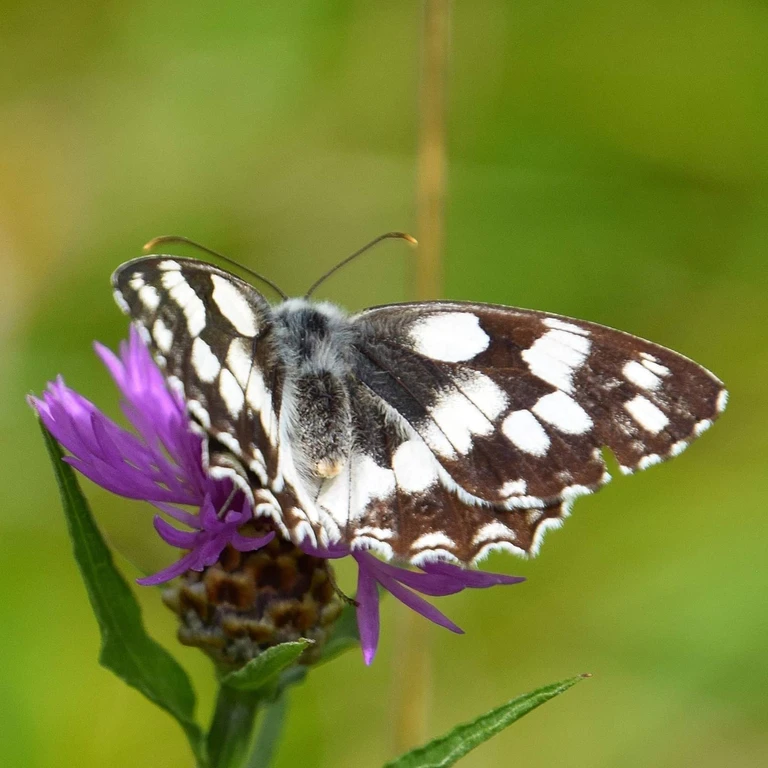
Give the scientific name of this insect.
Melanargia galathea
